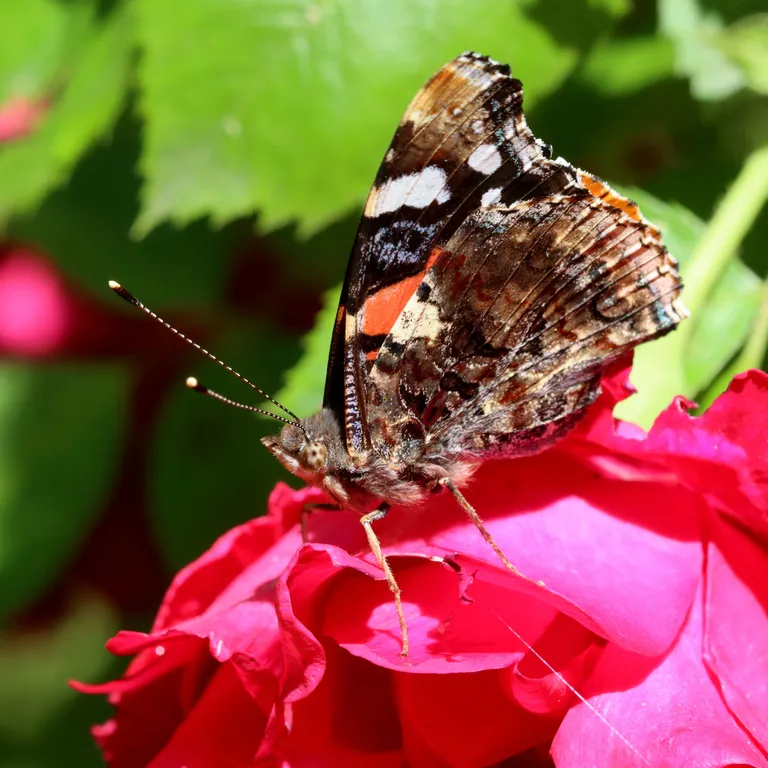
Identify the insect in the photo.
Vanessa atalanta
